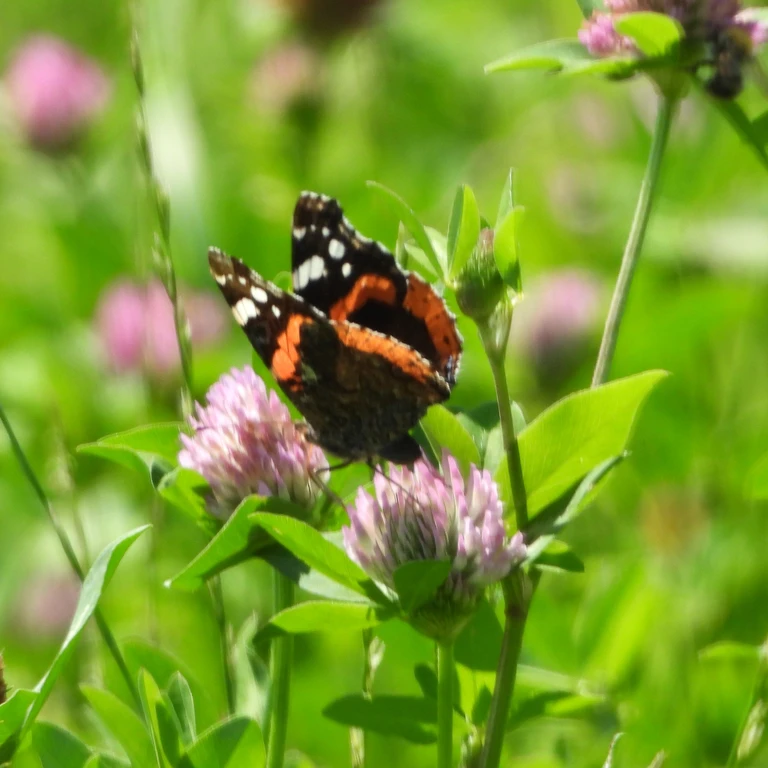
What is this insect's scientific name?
Vanessa atalanta
